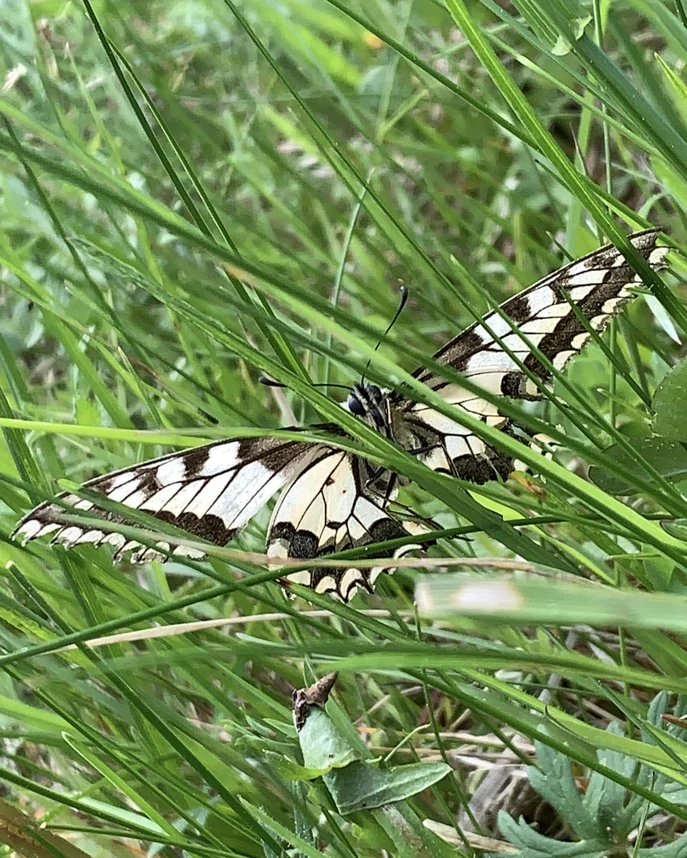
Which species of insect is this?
Papilio machaon
